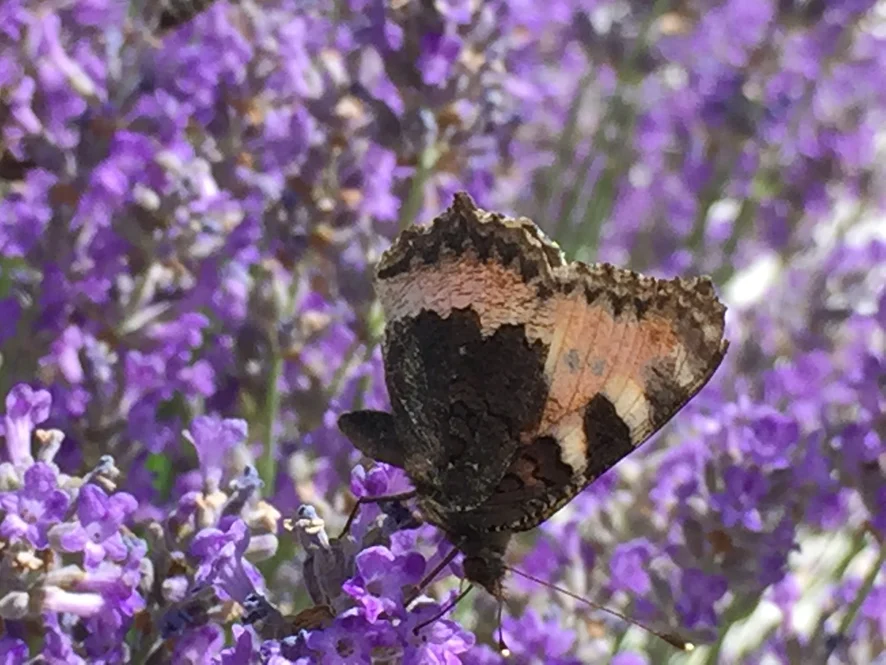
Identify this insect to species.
Aglais urticae
